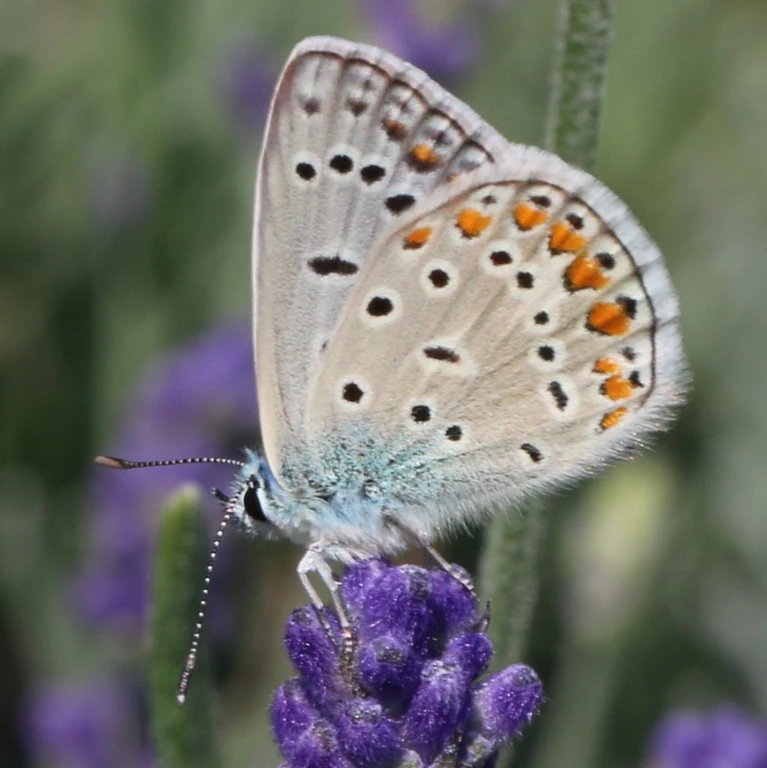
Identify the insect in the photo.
Polyommatus icarus
